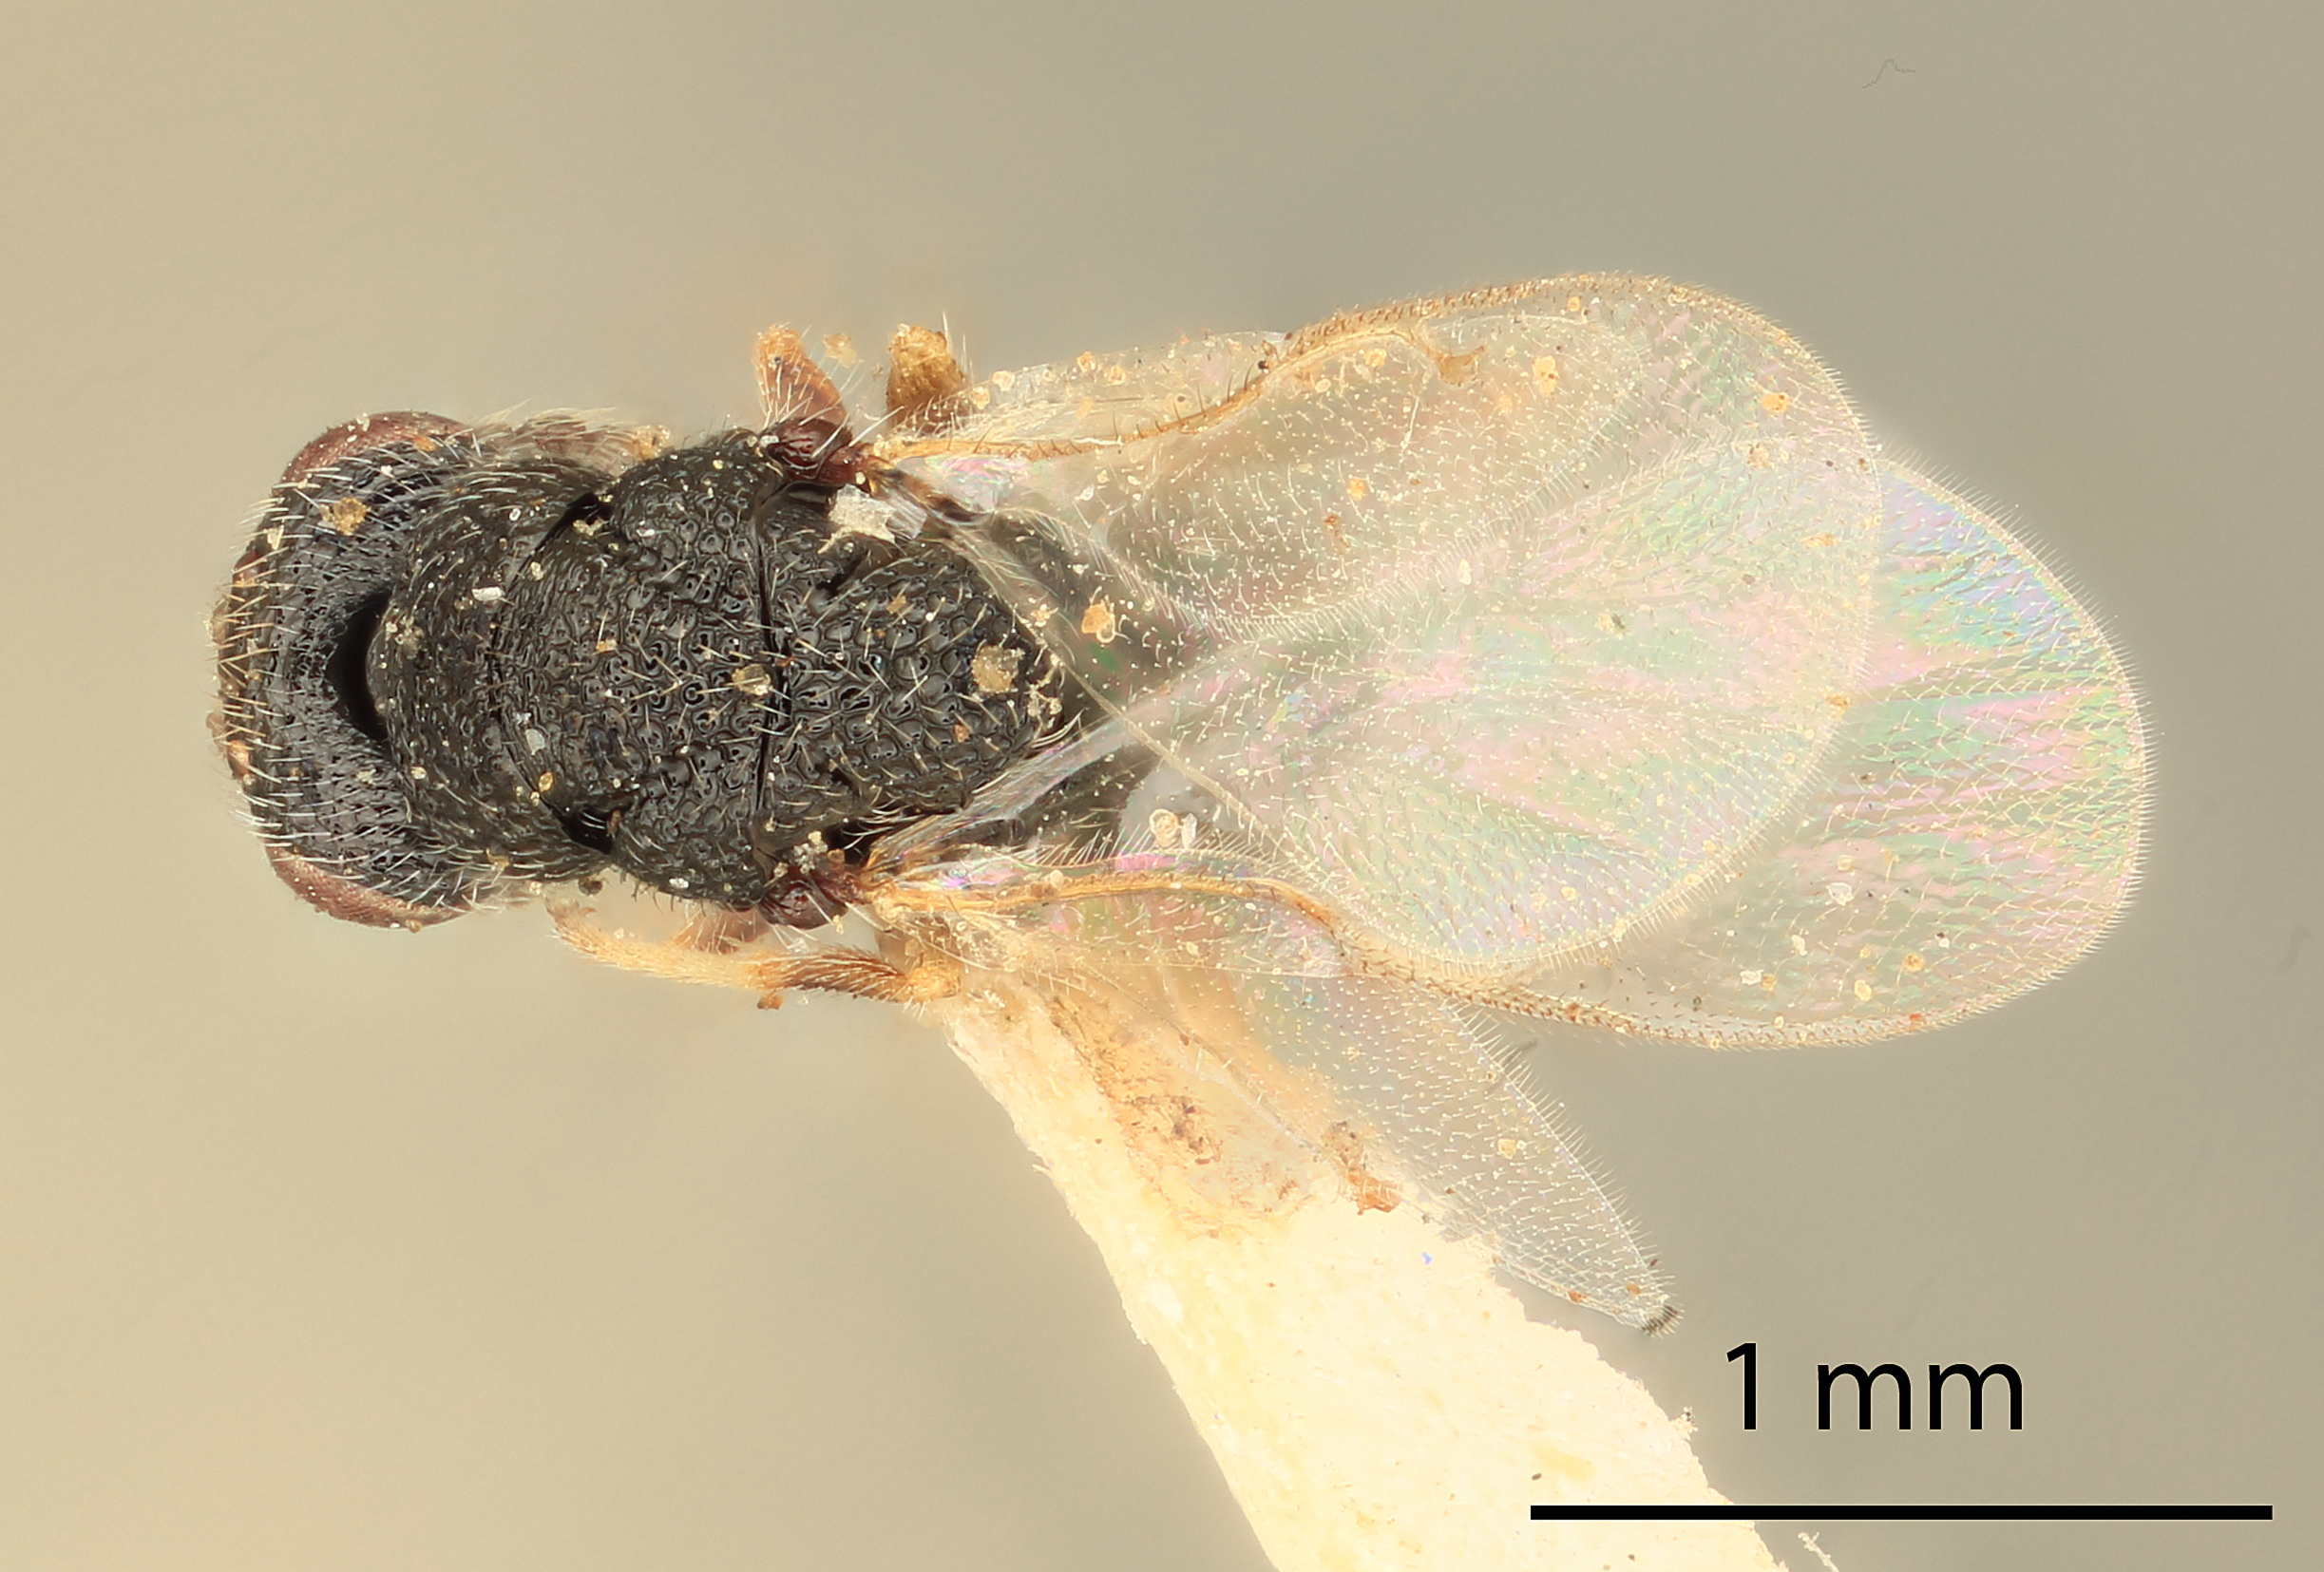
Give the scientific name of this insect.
Eurytoma fusca
